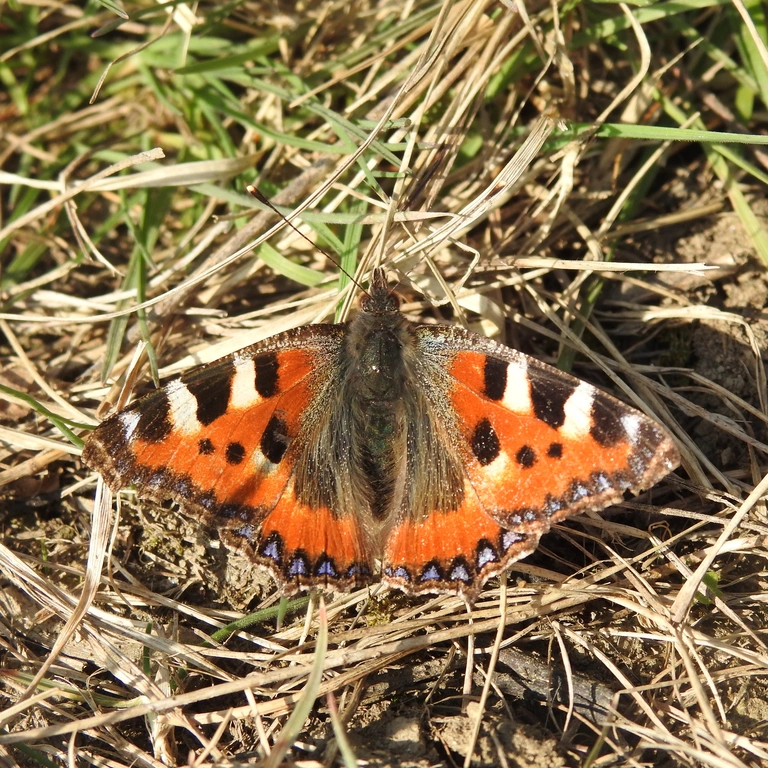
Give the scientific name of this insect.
Aglais urticae
